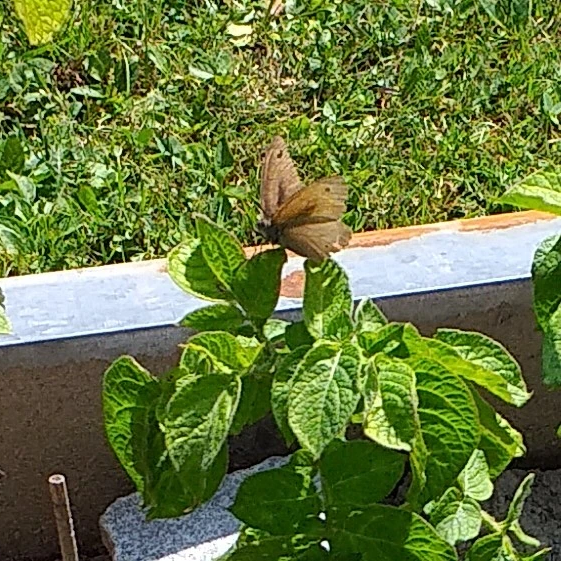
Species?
Maniola jurtina
